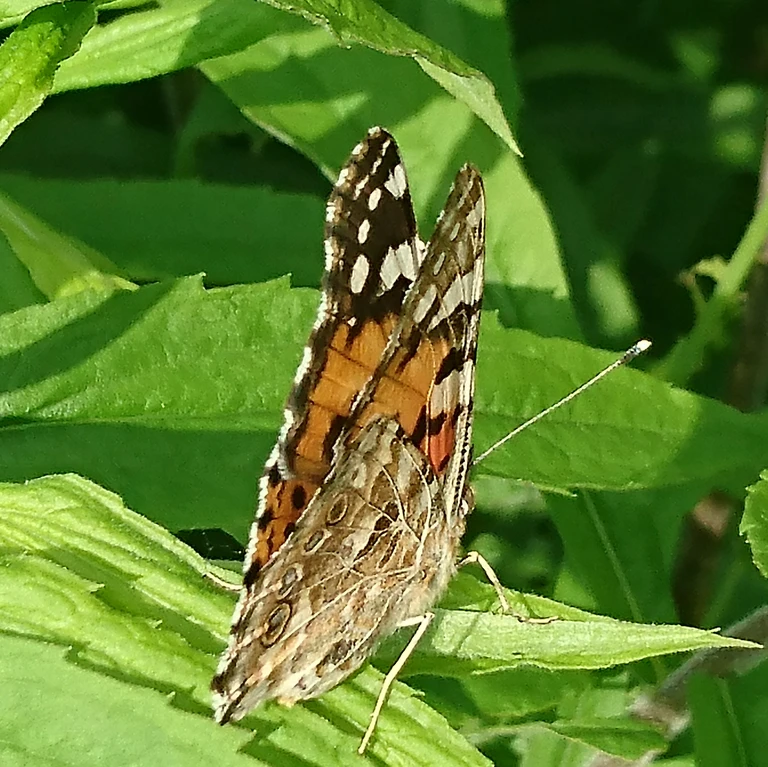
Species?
Vanessa cardui
